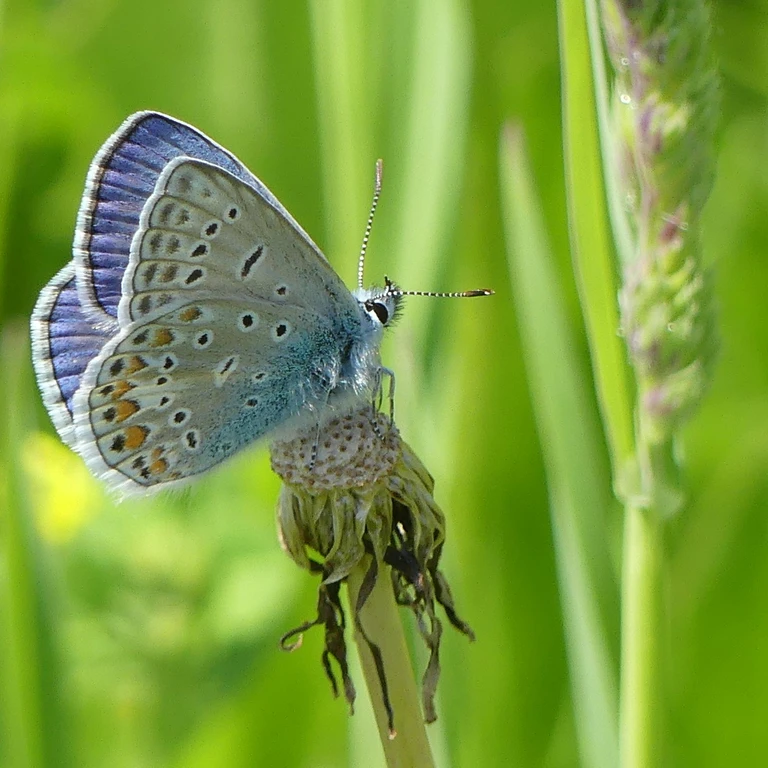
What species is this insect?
Polyommatus icarus
